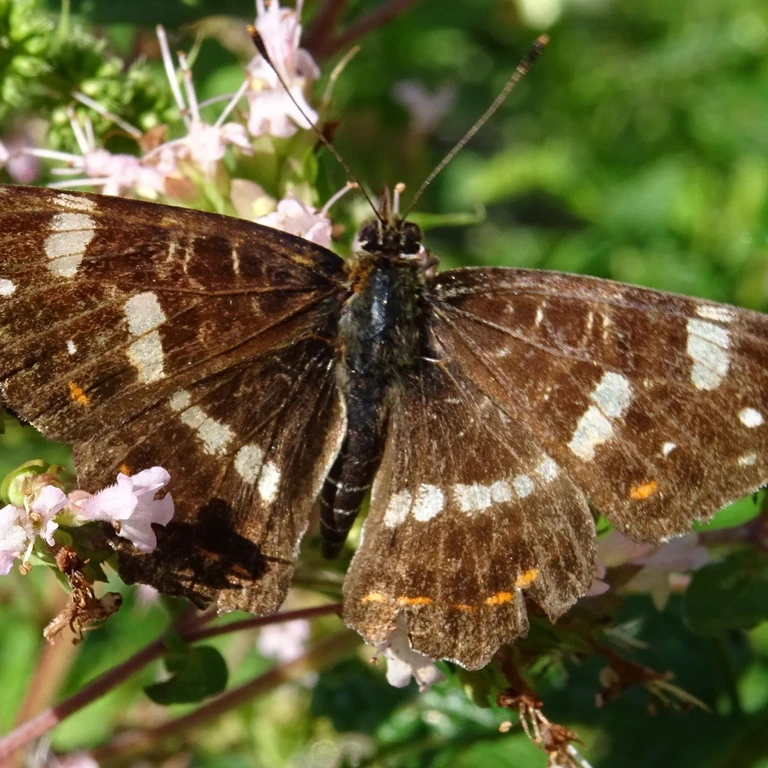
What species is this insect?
Araschnia levana
